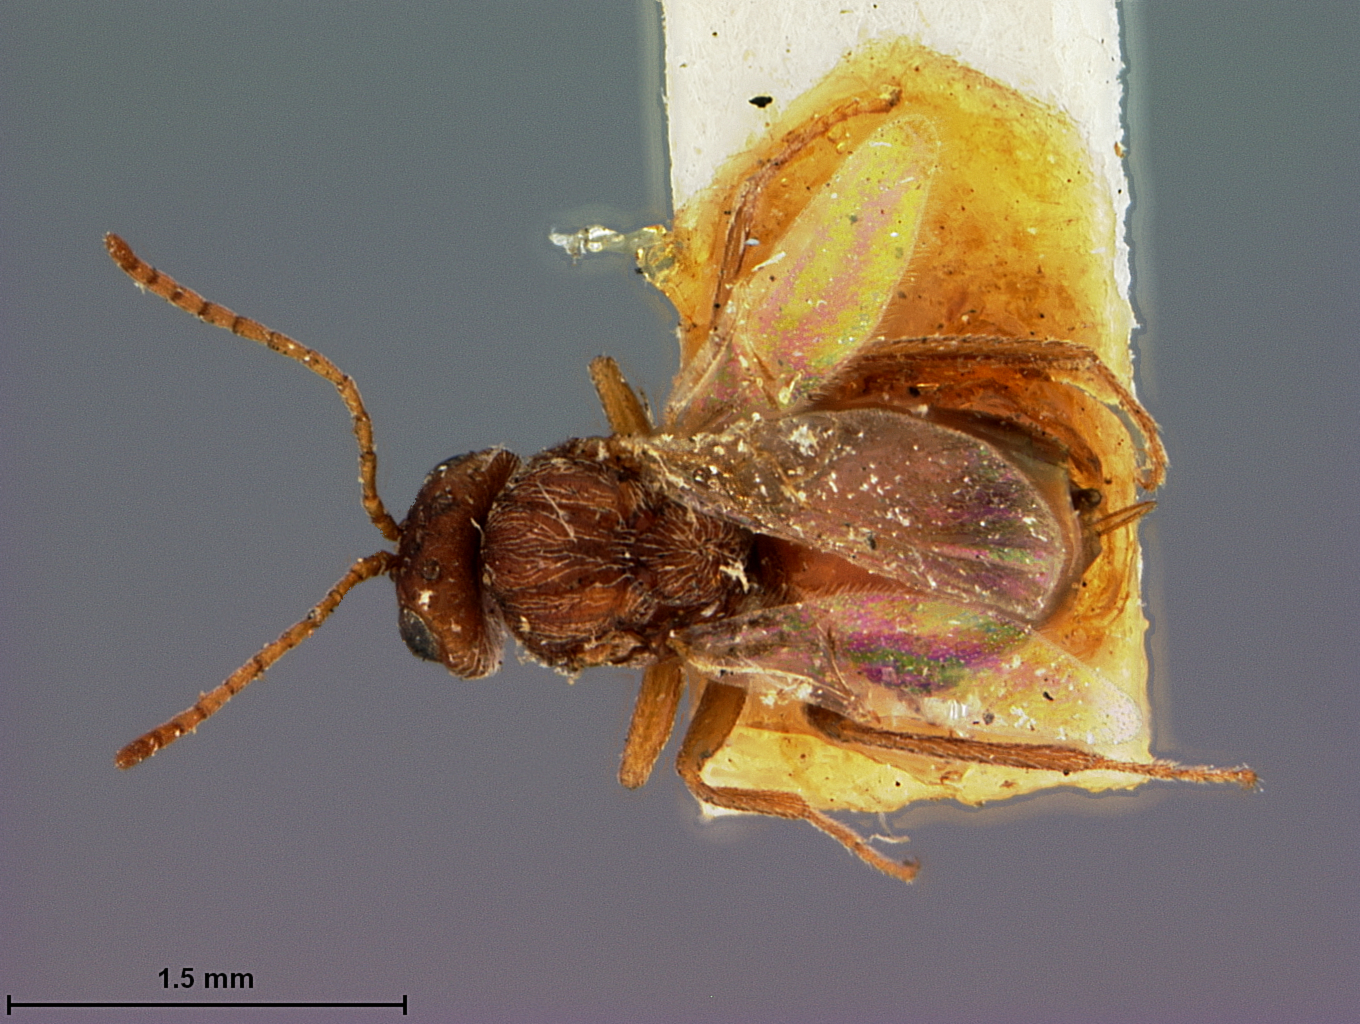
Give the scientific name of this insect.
Andricus cinnamomeus
